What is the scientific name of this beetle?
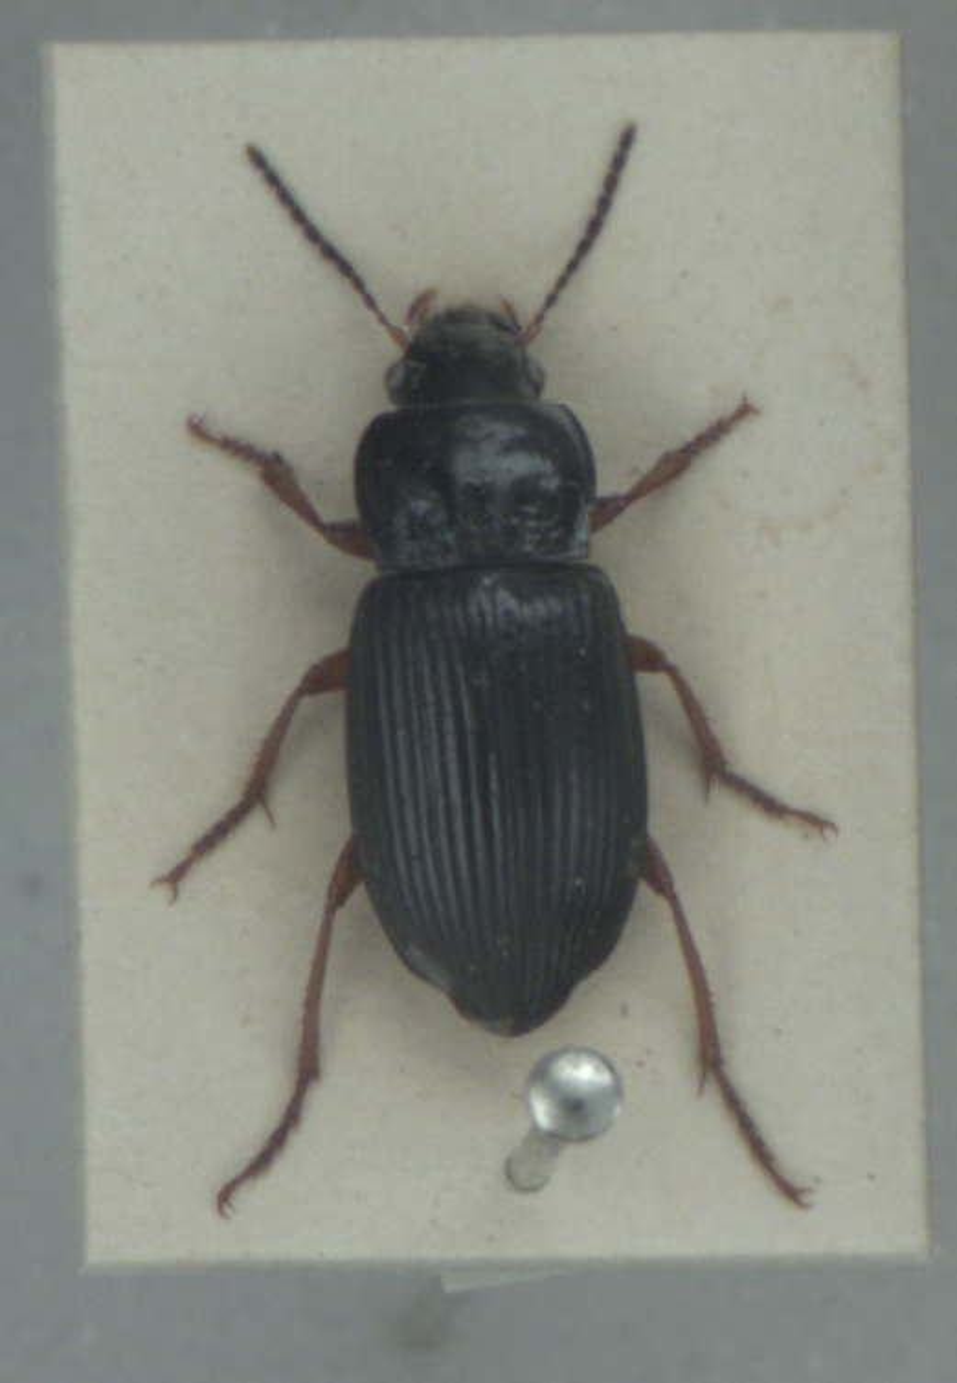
Anisodactylus binotatus
